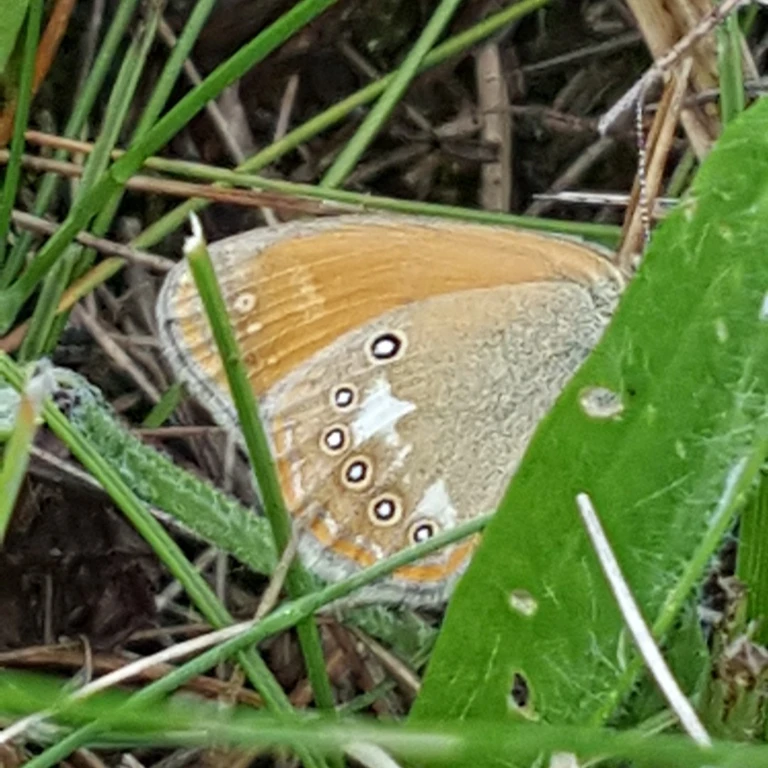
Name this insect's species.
Coenonympha glycerion (also Coenonympha iphis)
